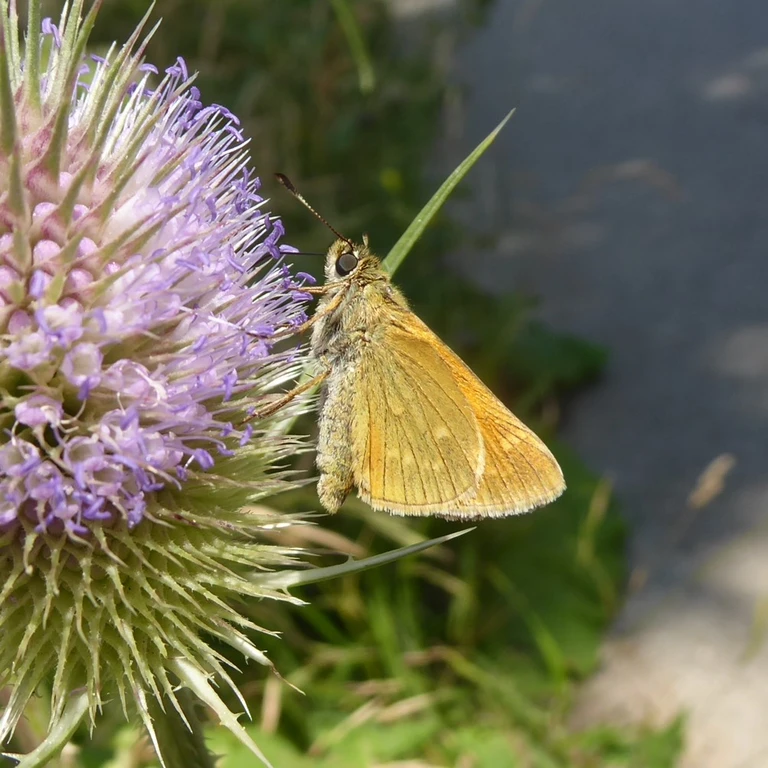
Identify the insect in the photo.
Ochlodes sylvanus (also Ochlodes venata)
